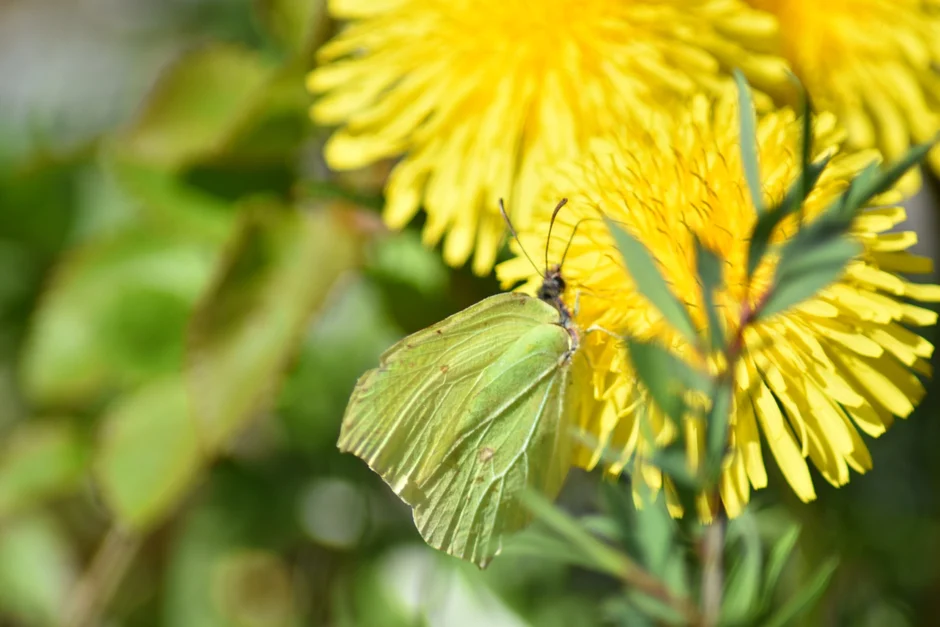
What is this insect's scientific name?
Gonepteryx rhamni
